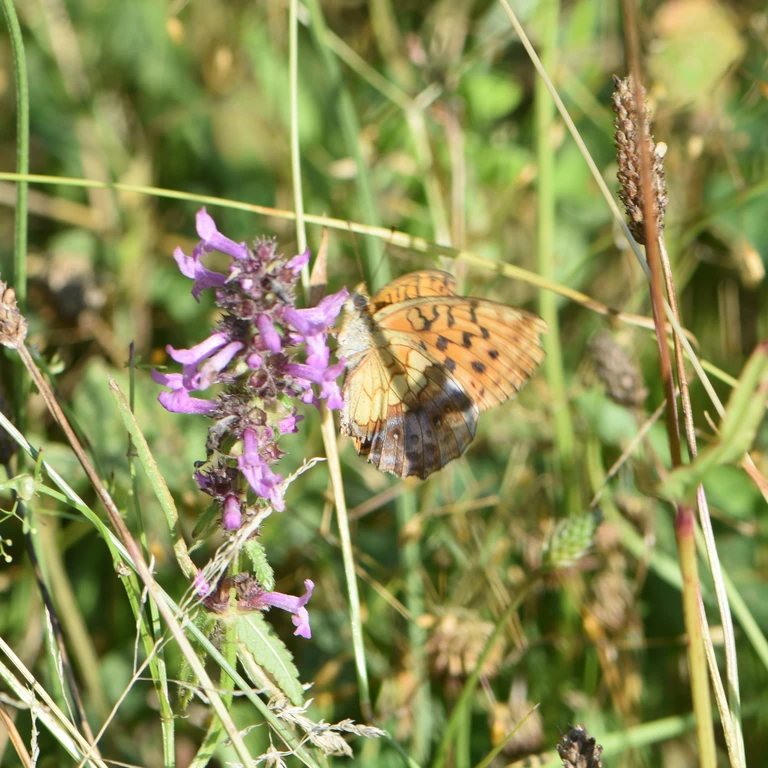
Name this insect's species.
Brenthis daphne
